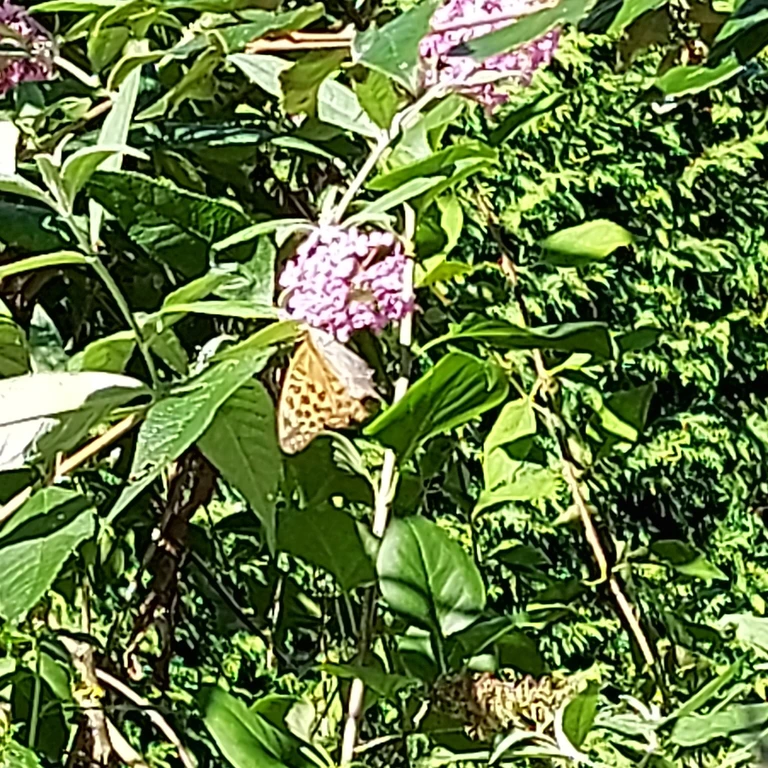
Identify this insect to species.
Argynnis paphia
